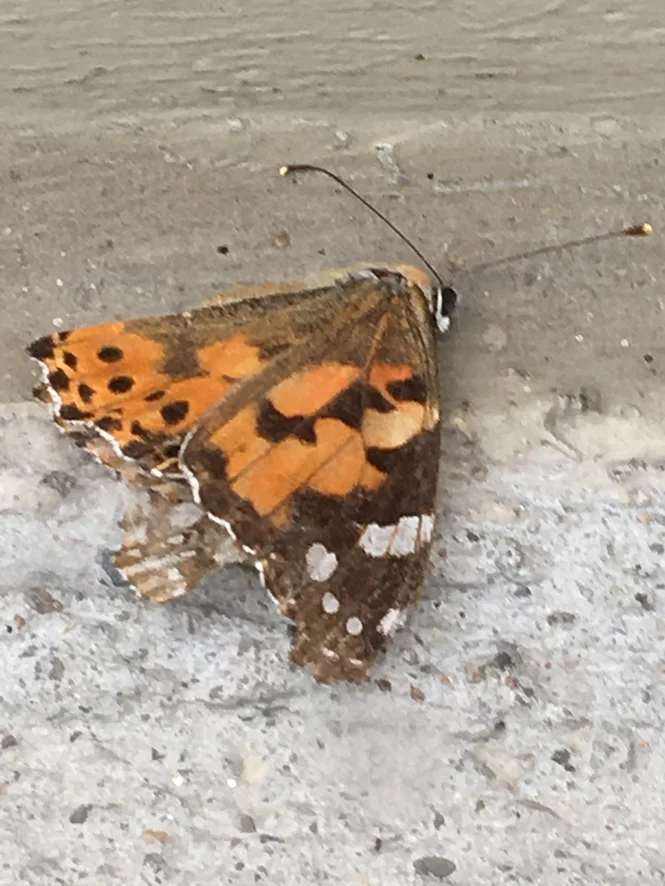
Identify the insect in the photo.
Vanessa cardui
